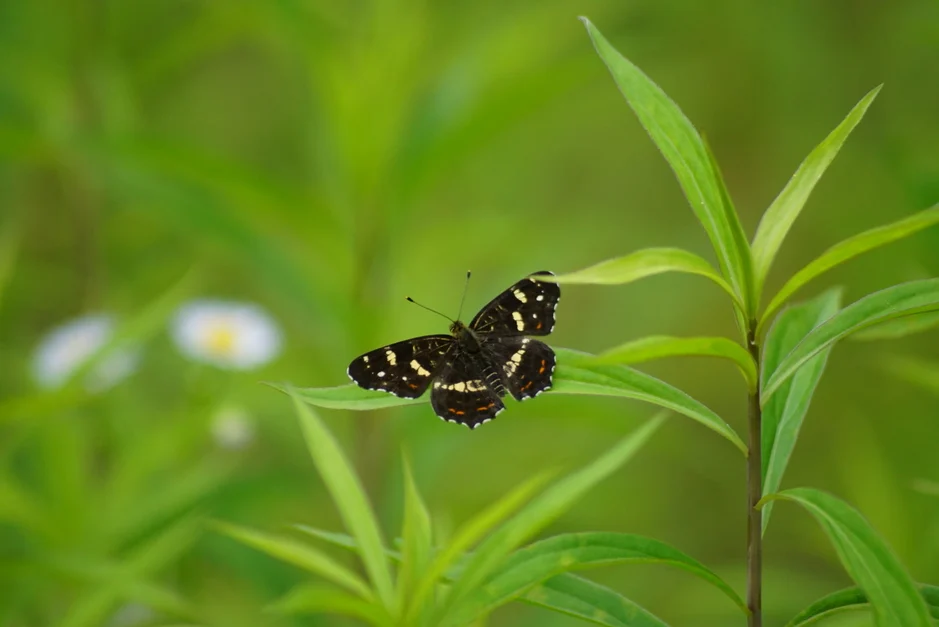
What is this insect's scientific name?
Araschnia levana
